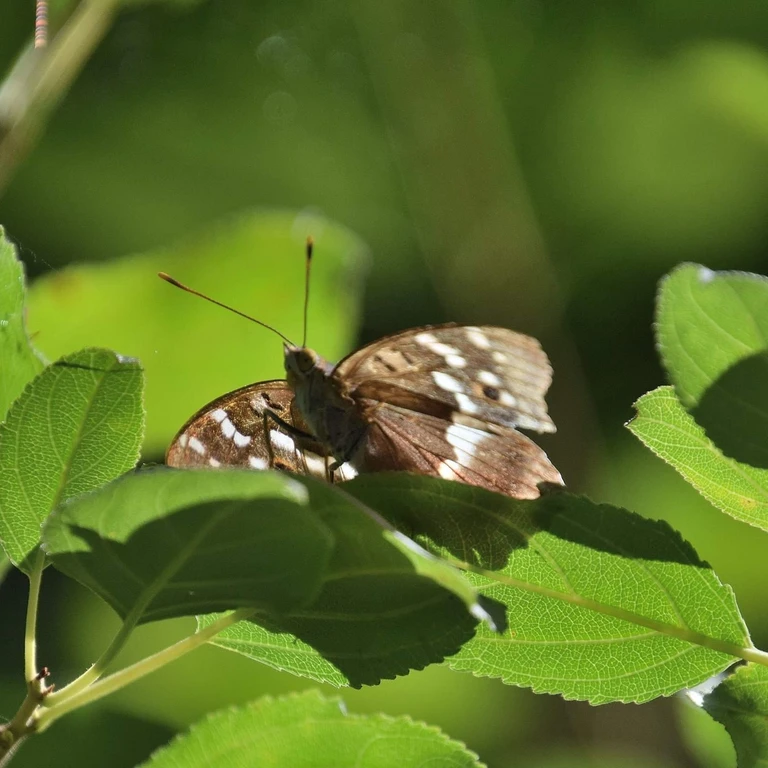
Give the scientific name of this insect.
Apatura ilia
